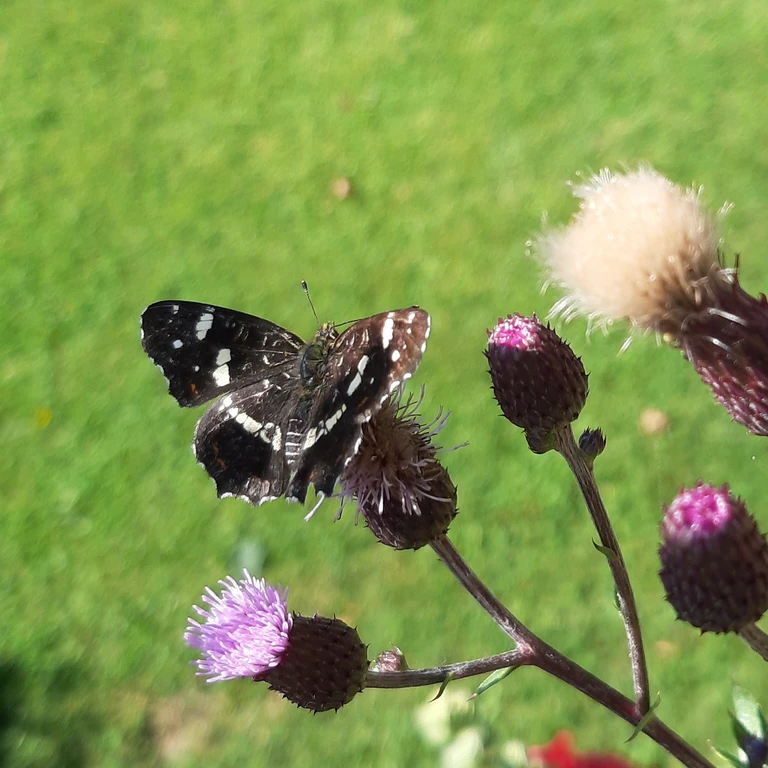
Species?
Araschnia levana
